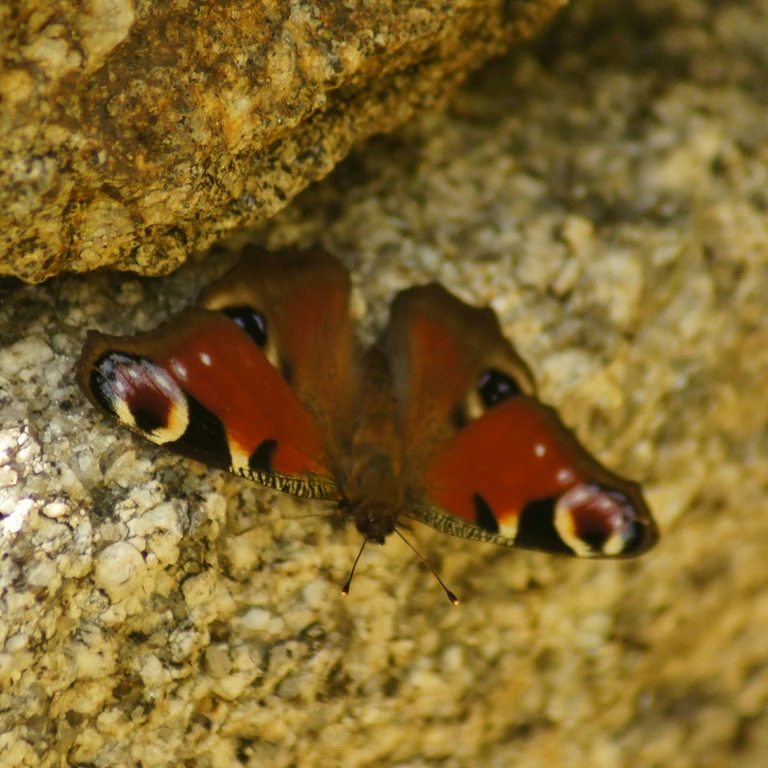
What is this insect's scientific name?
Aglais io
